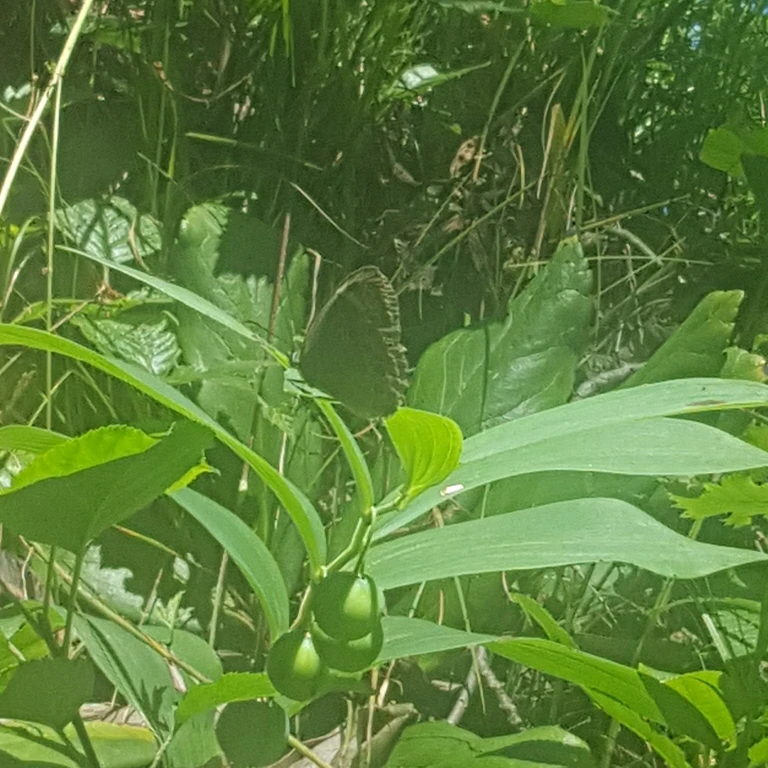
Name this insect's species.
Lopinga achine (also Pararge achine)
